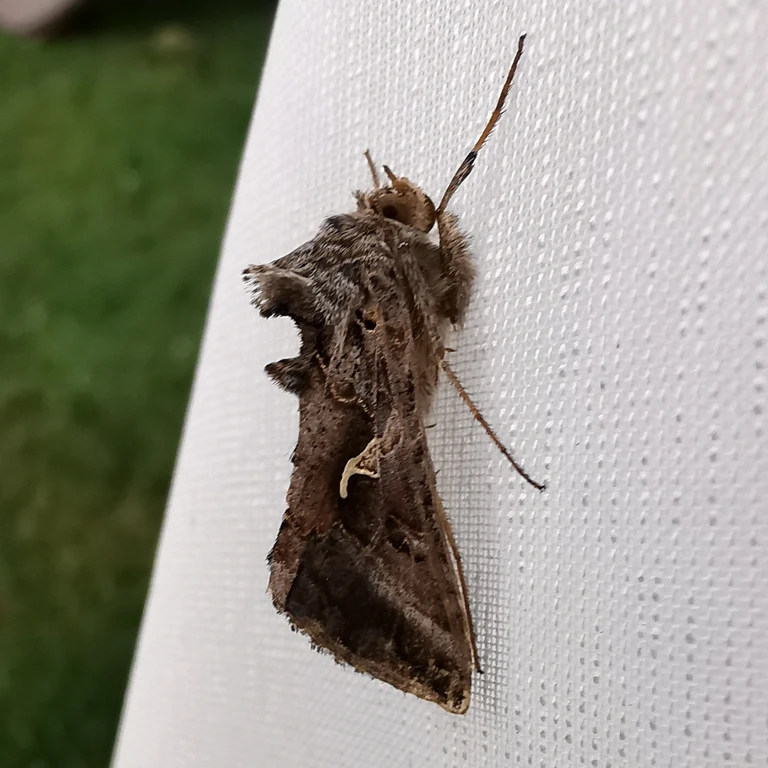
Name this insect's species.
Autographa gamma
